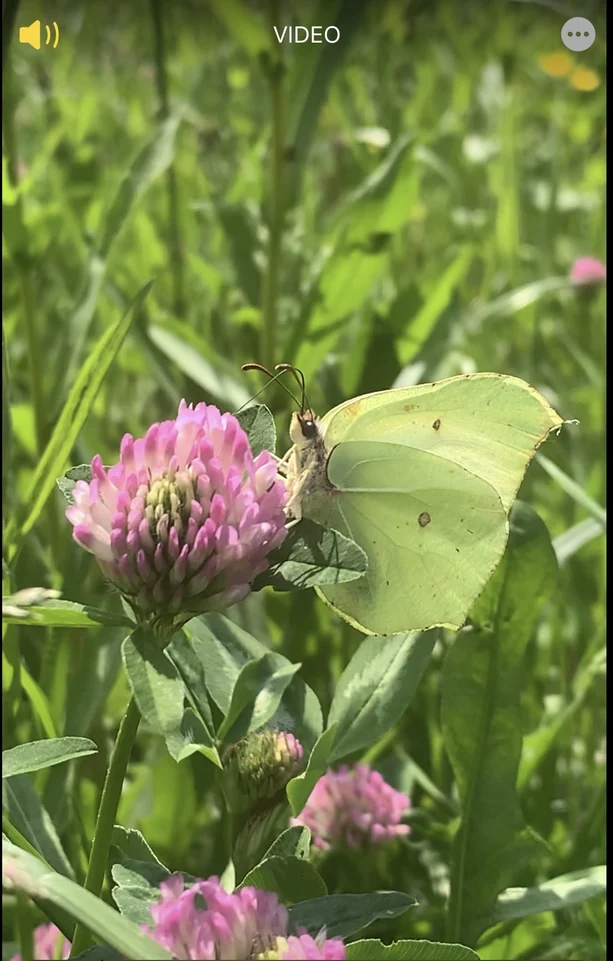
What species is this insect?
Gonepteryx rhamni
